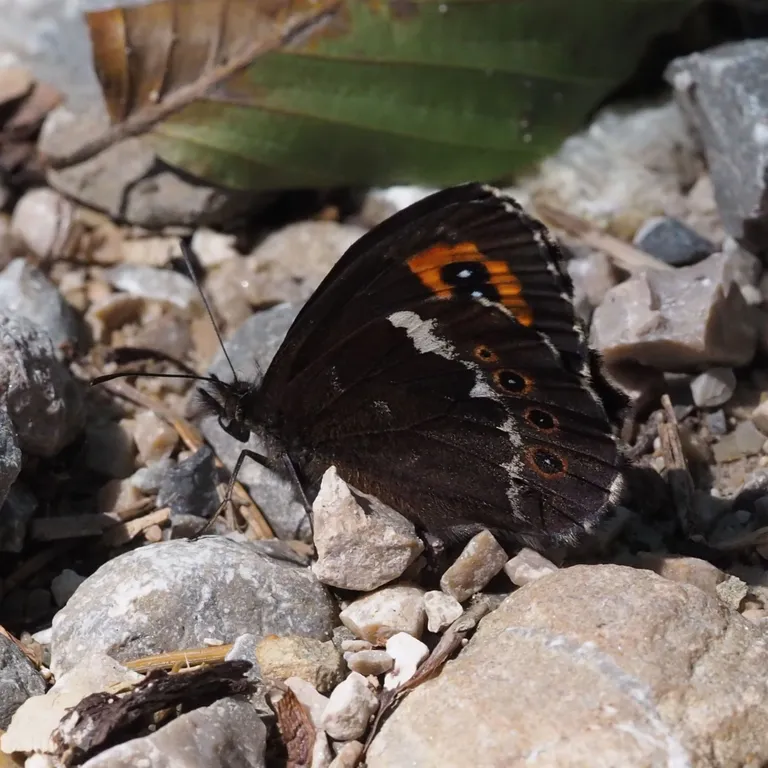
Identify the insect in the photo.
Erebia ligea
